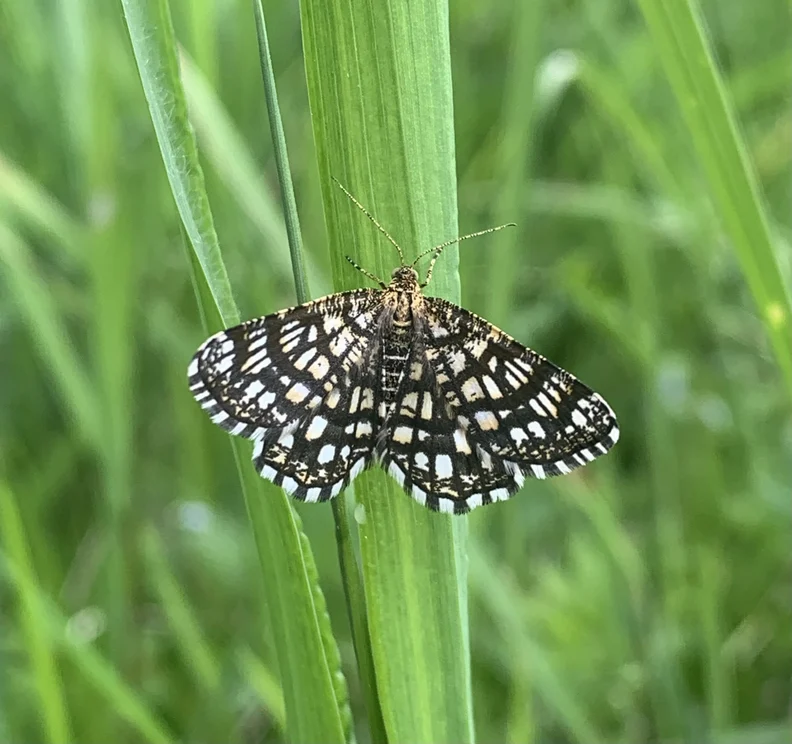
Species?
Chiasmia clathrata
